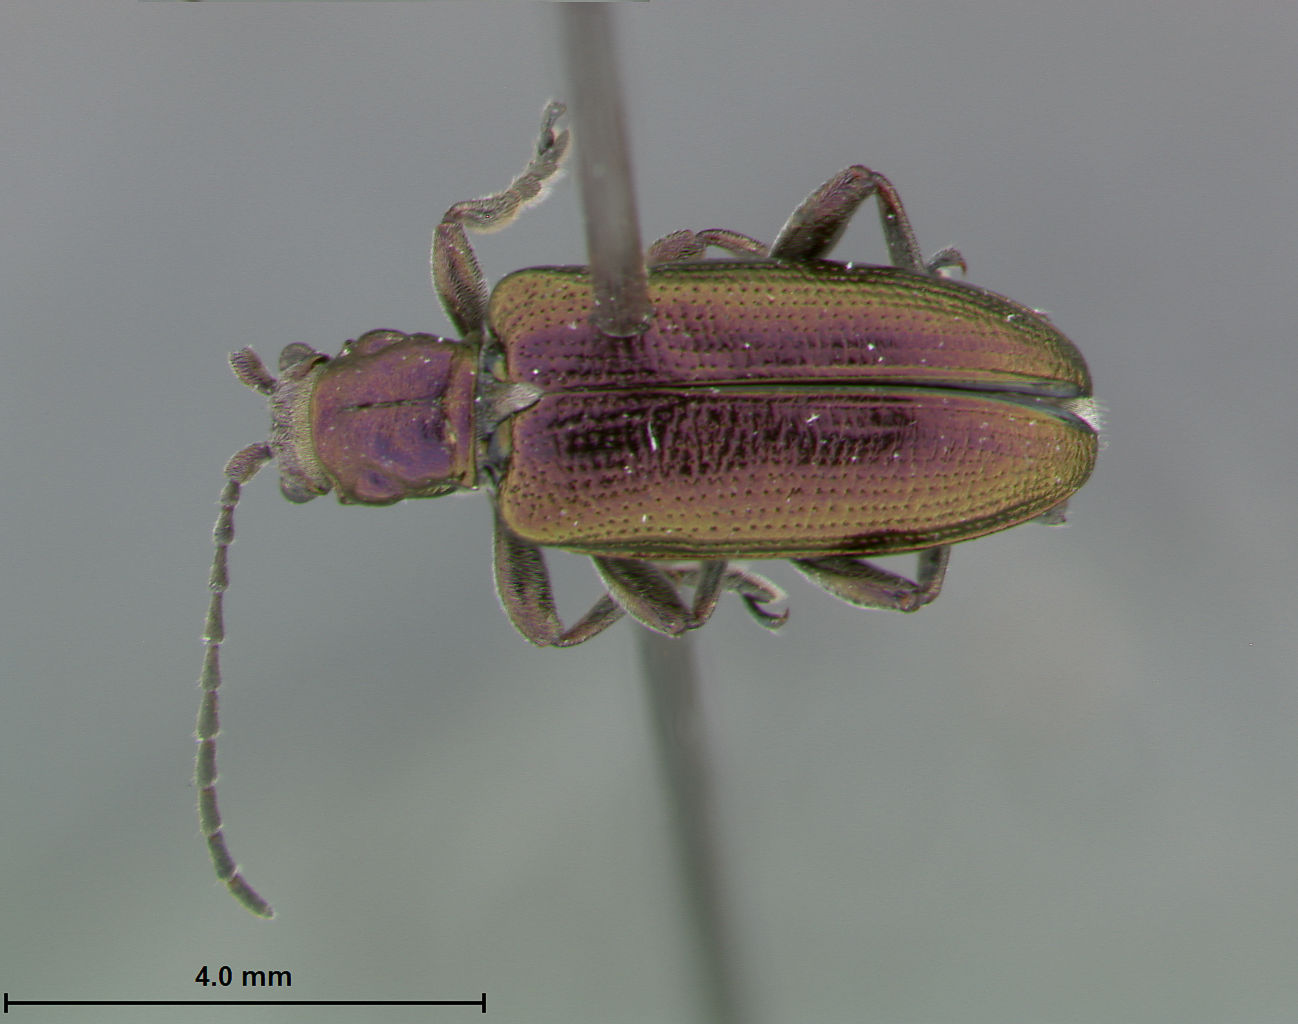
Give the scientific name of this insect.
Donacia idola
